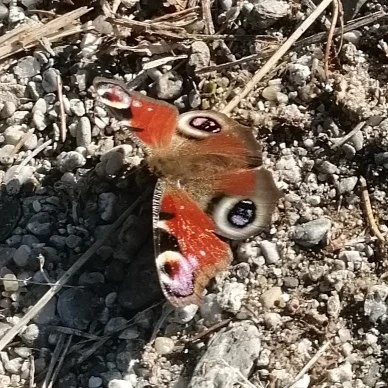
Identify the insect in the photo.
Aglais io
